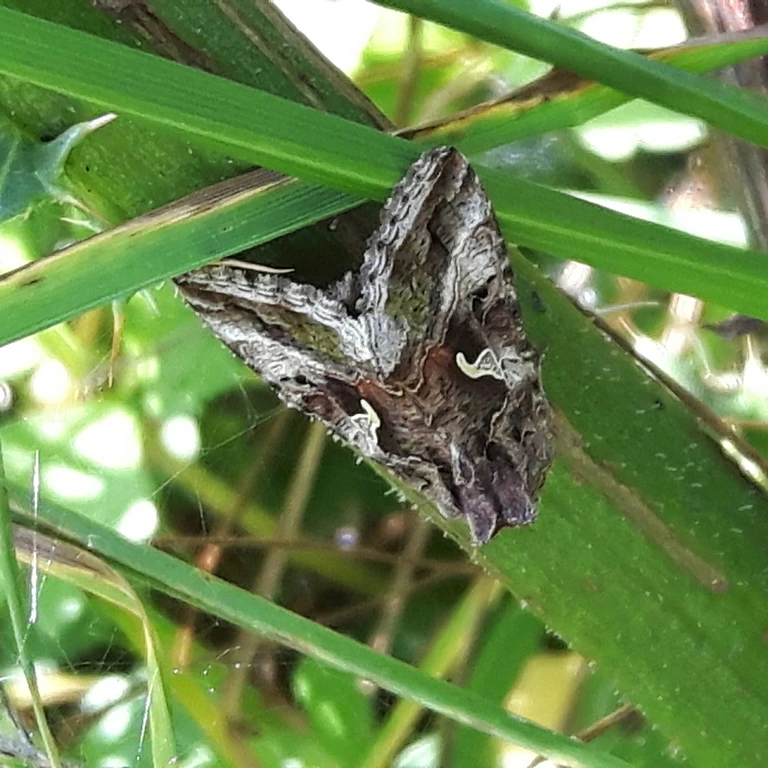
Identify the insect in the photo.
Autographa gamma
